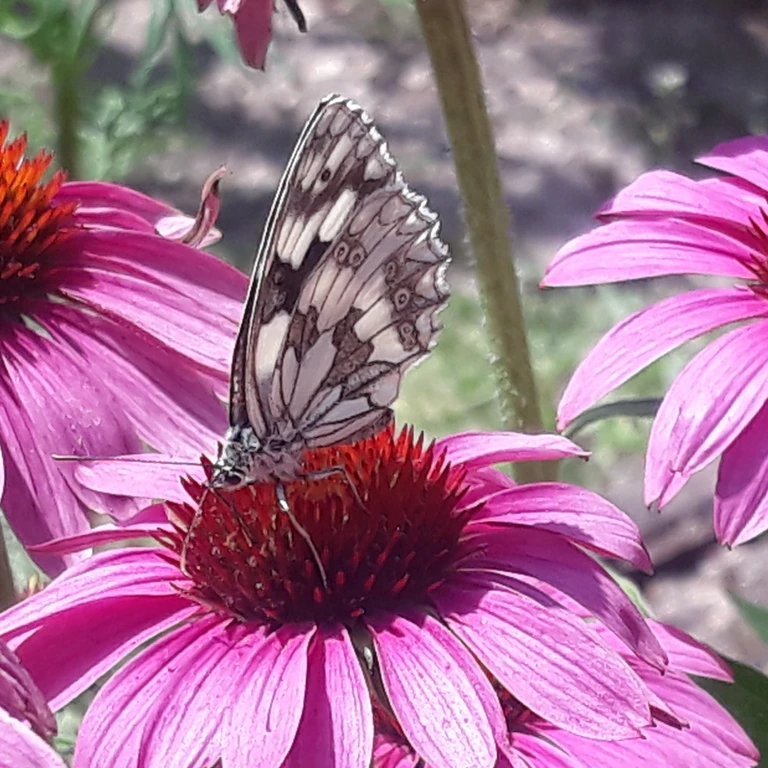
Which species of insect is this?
Melanargia galathea
